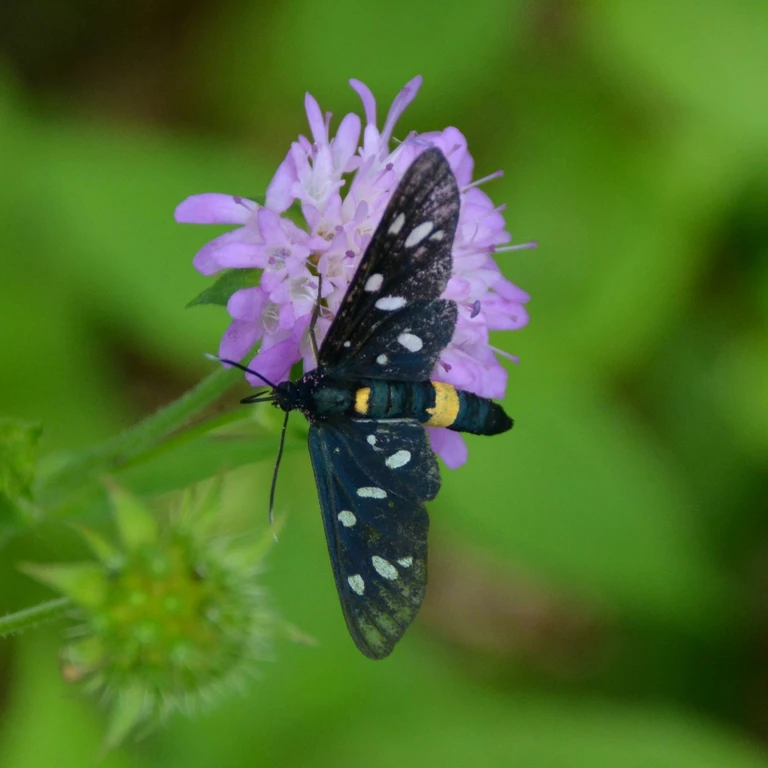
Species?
Amata phegea
